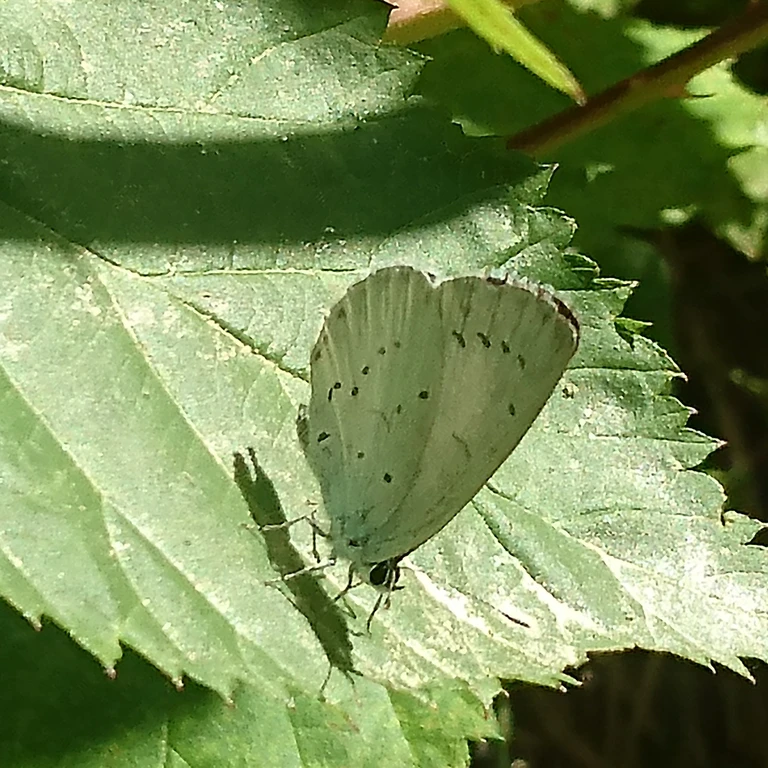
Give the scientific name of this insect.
Celastrina argiolus
